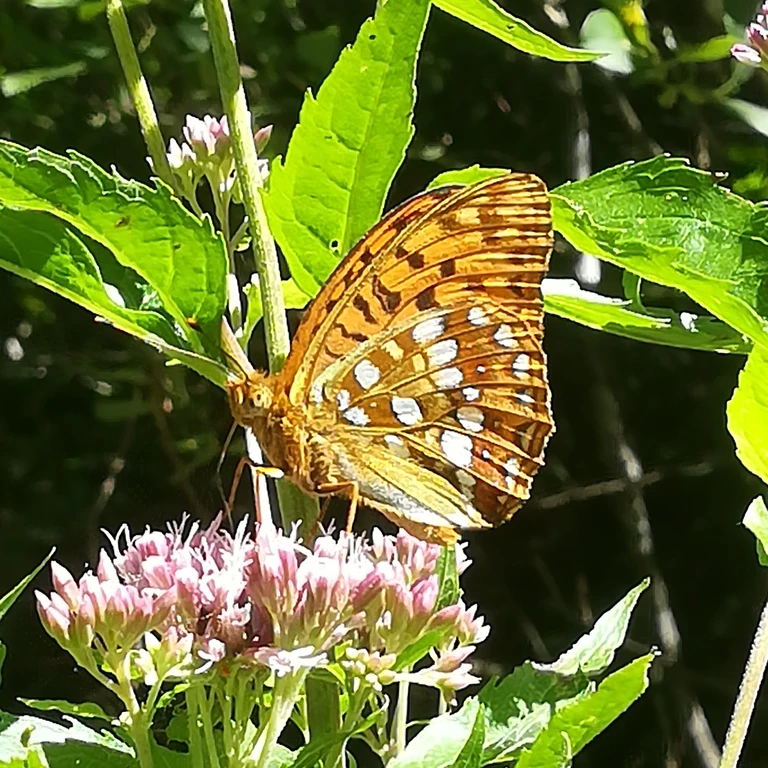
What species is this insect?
Fabriciana adippe
